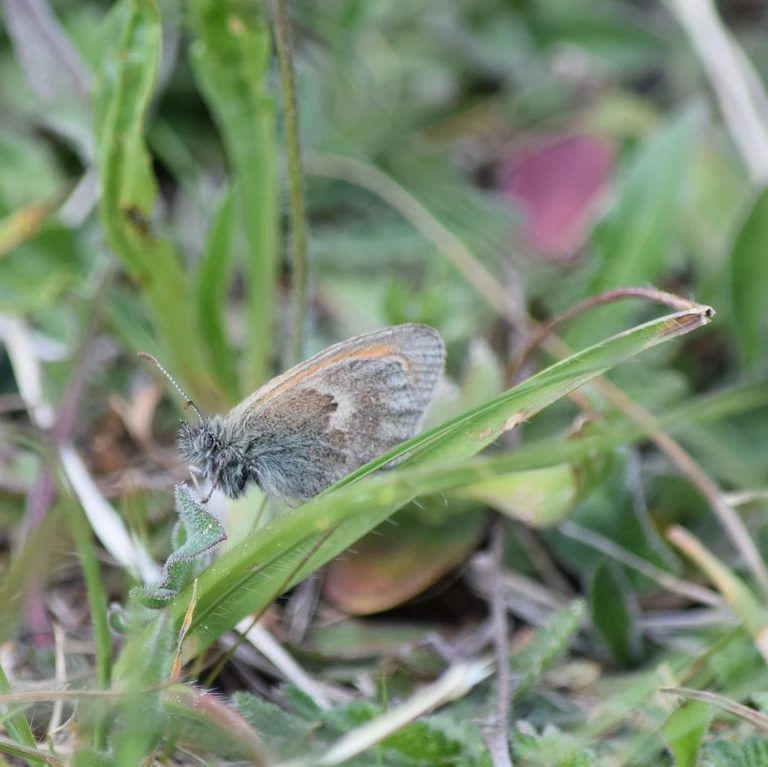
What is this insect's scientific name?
Coenonympha pamphilus
